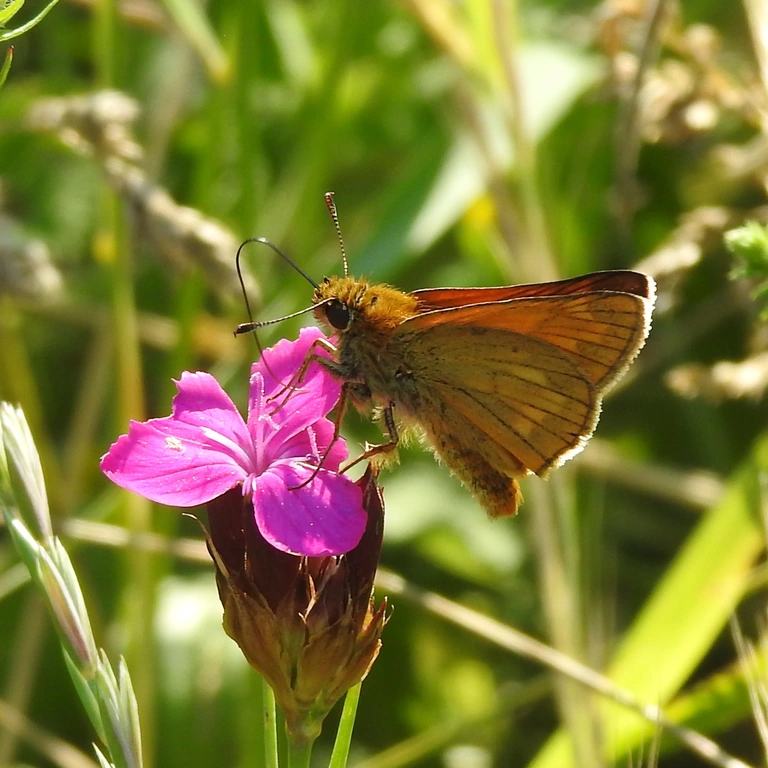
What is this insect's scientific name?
Ochlodes sylvanus (also Ochlodes venata)
